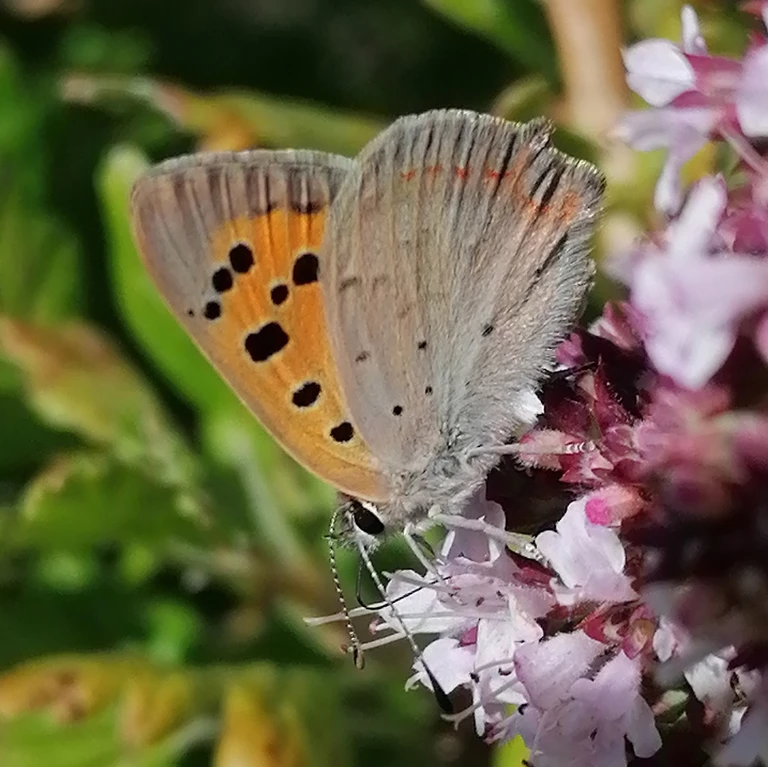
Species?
Lycaena phlaeas
